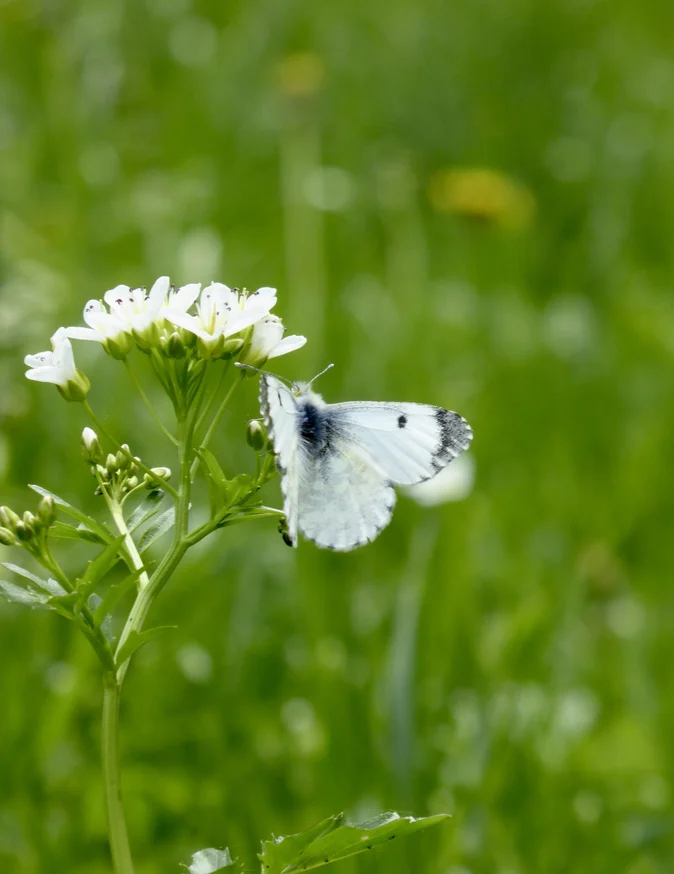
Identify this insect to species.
Anthocharis cardamines
